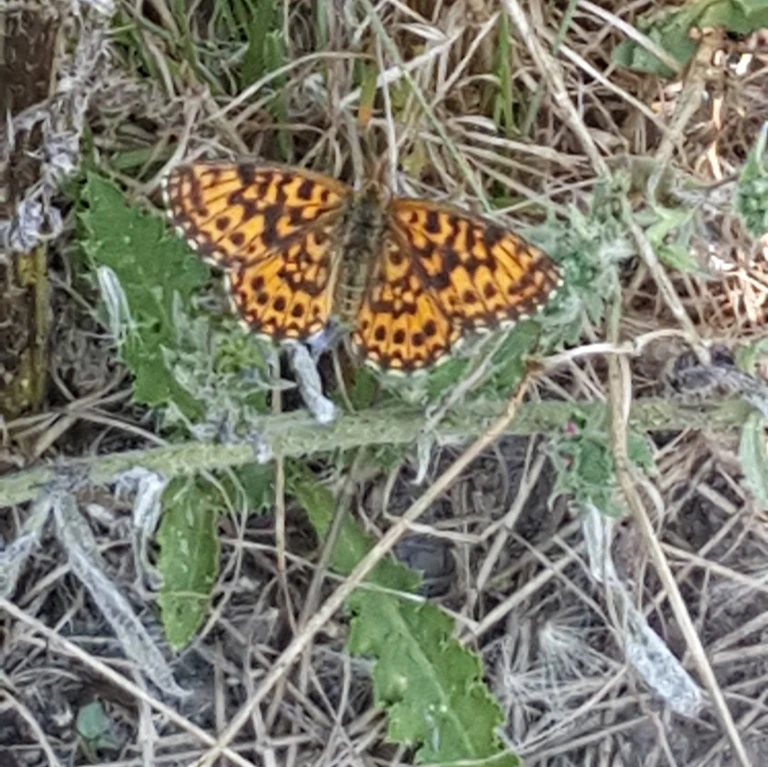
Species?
Boloria dia
